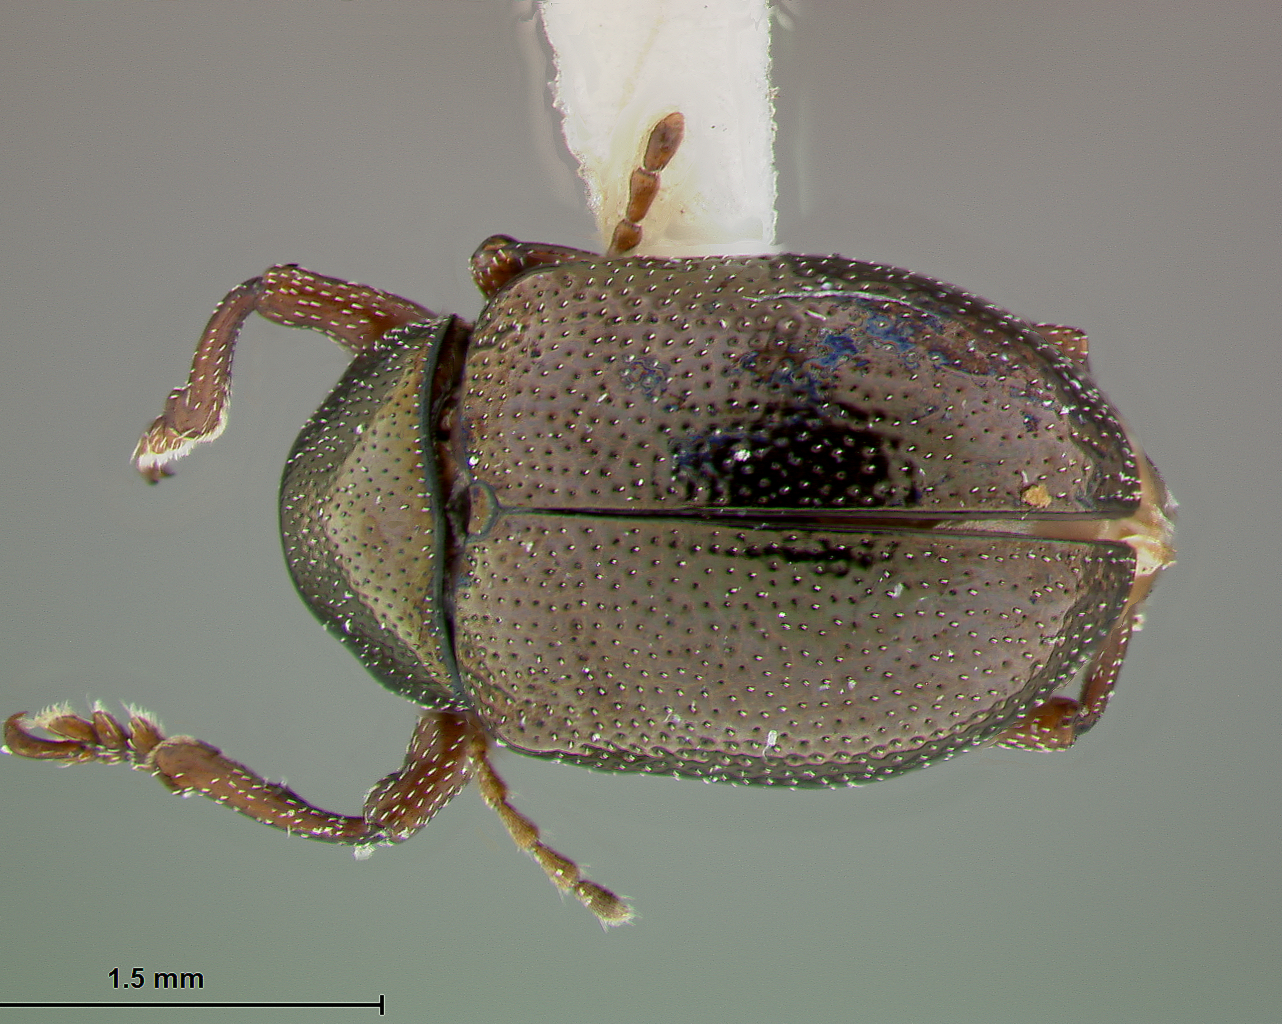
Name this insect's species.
Chalcosicya plana
